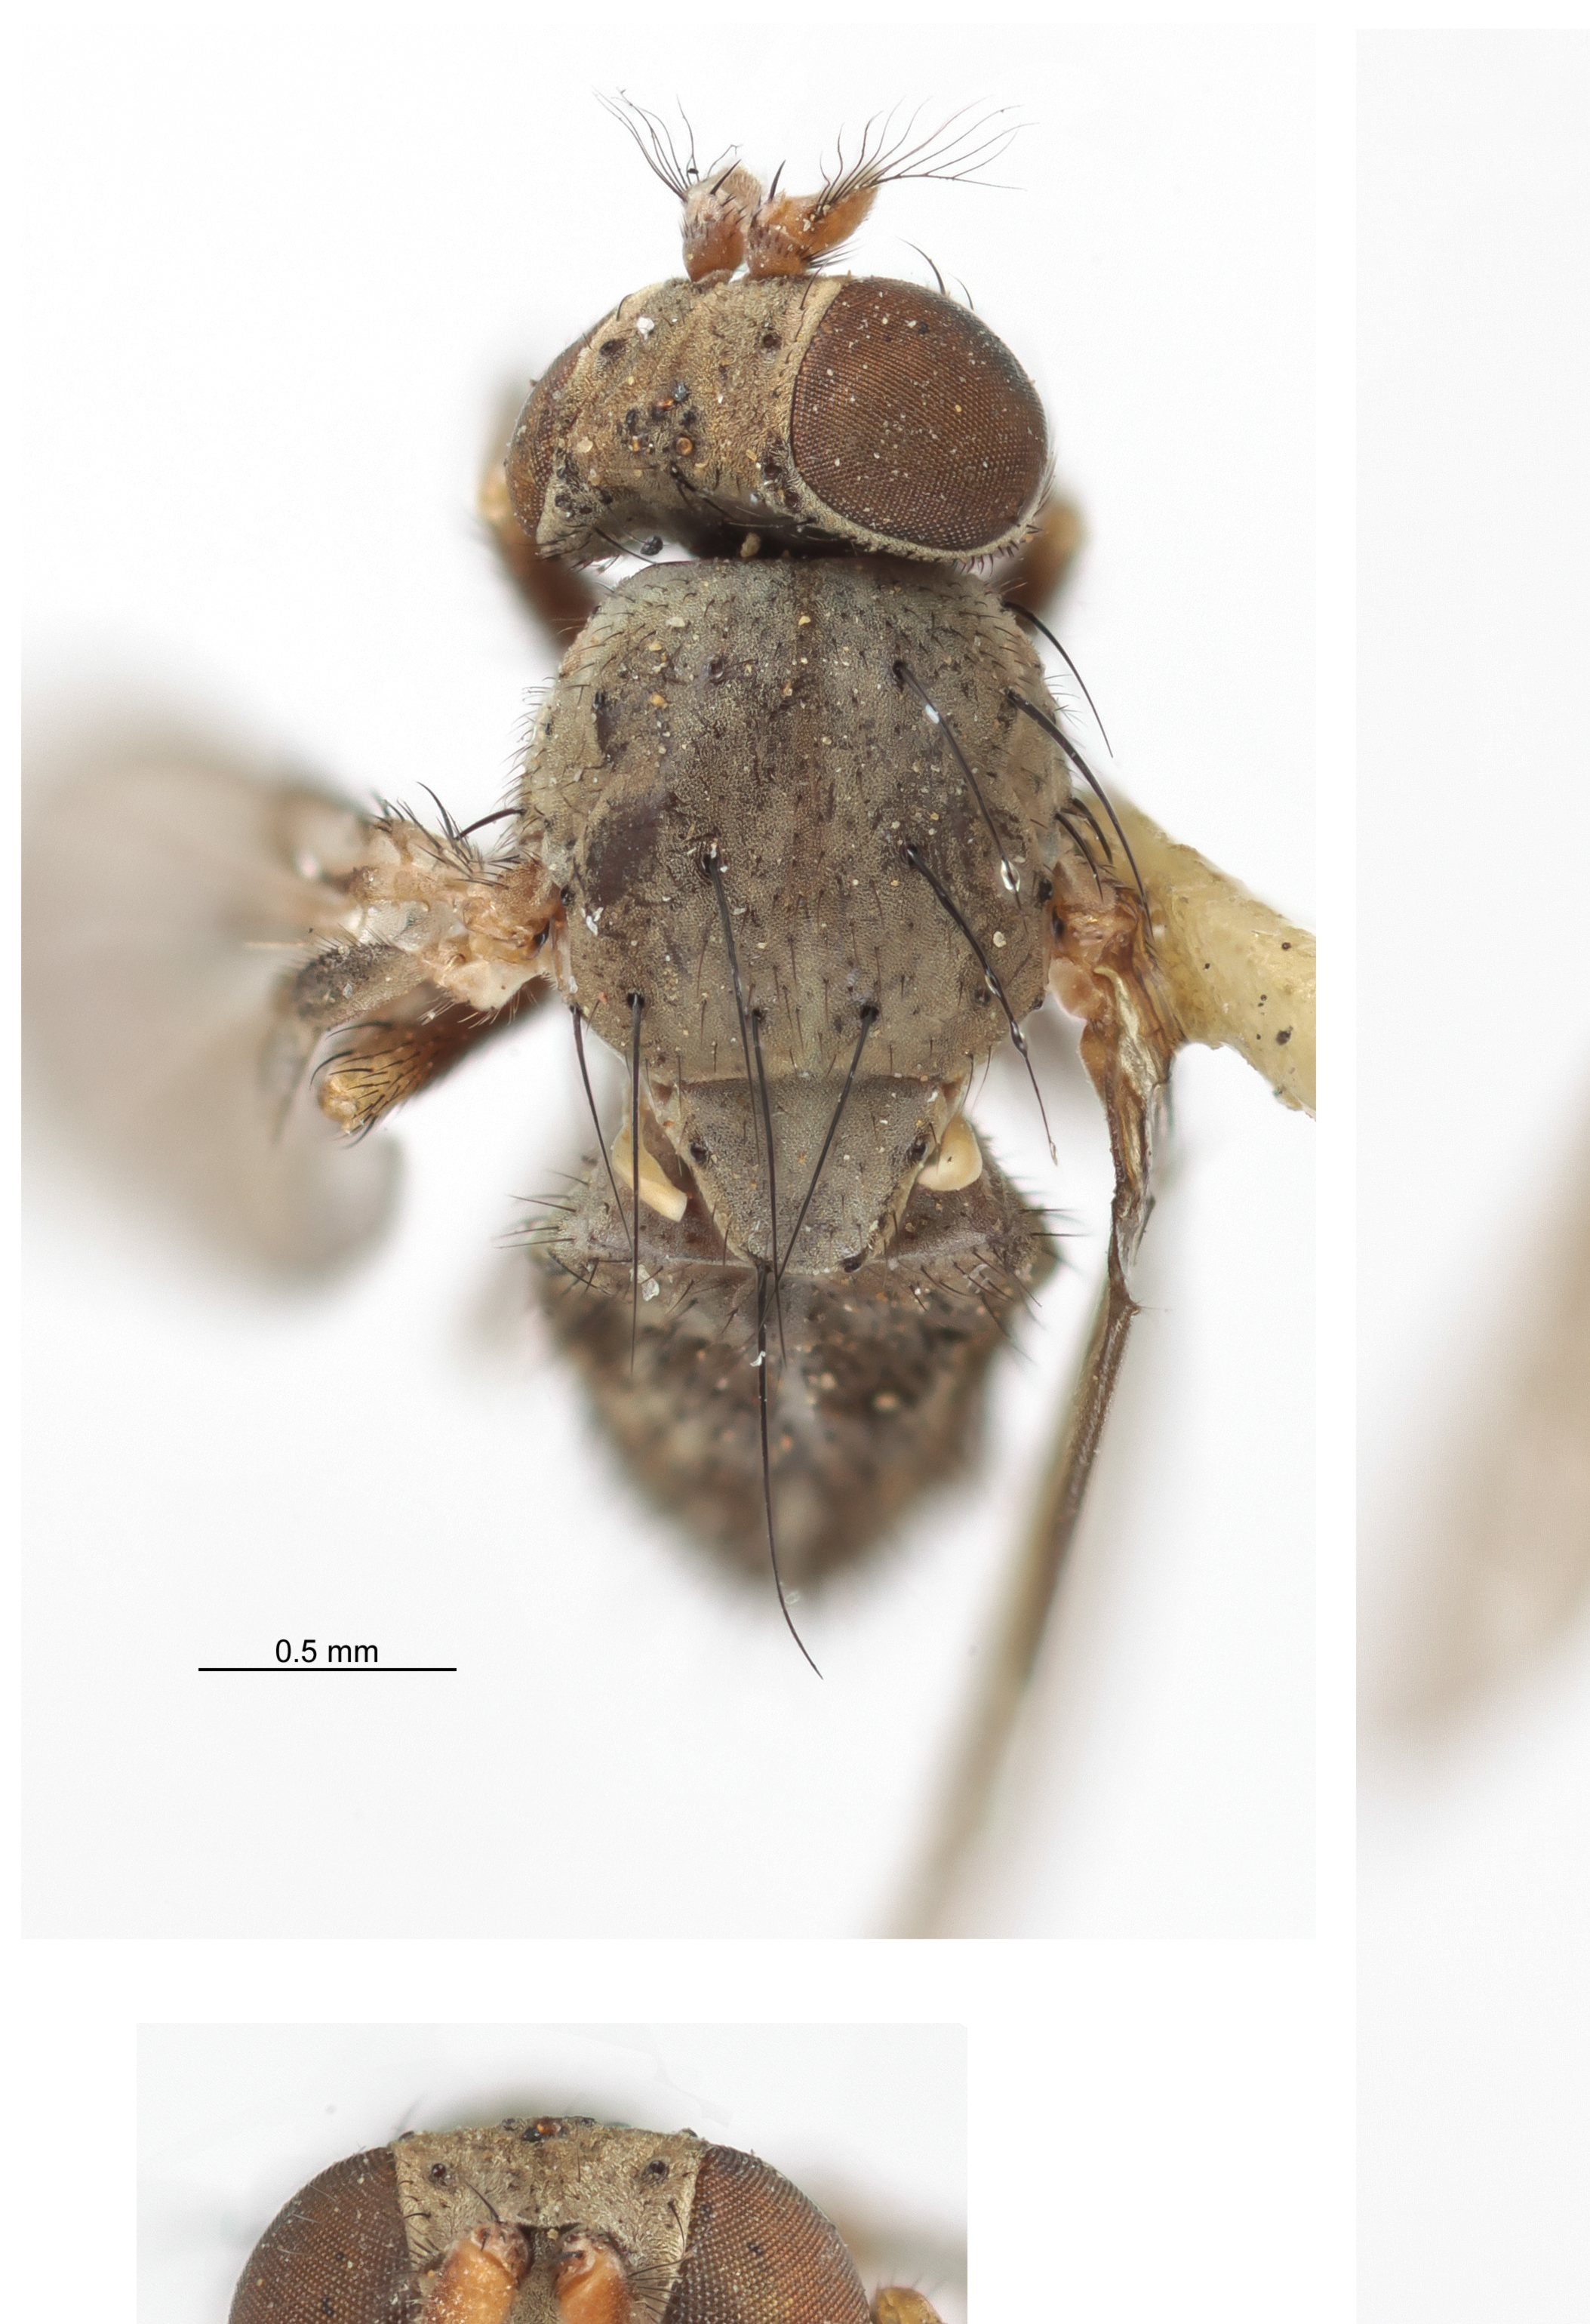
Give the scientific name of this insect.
Notiphila erythrocera (also Notiphila pura)
